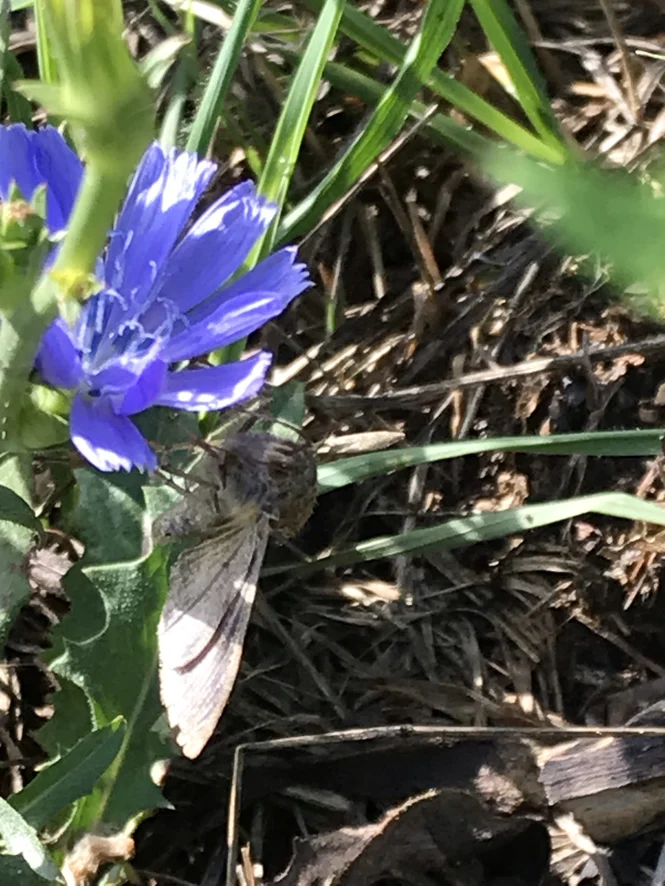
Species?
Autographa gamma
